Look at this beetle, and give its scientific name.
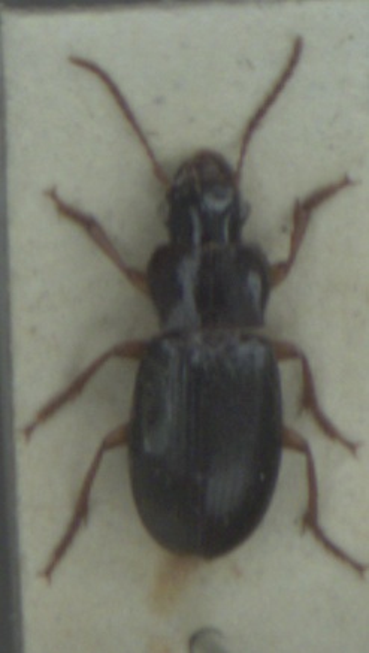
Ophonus rufibarbis
